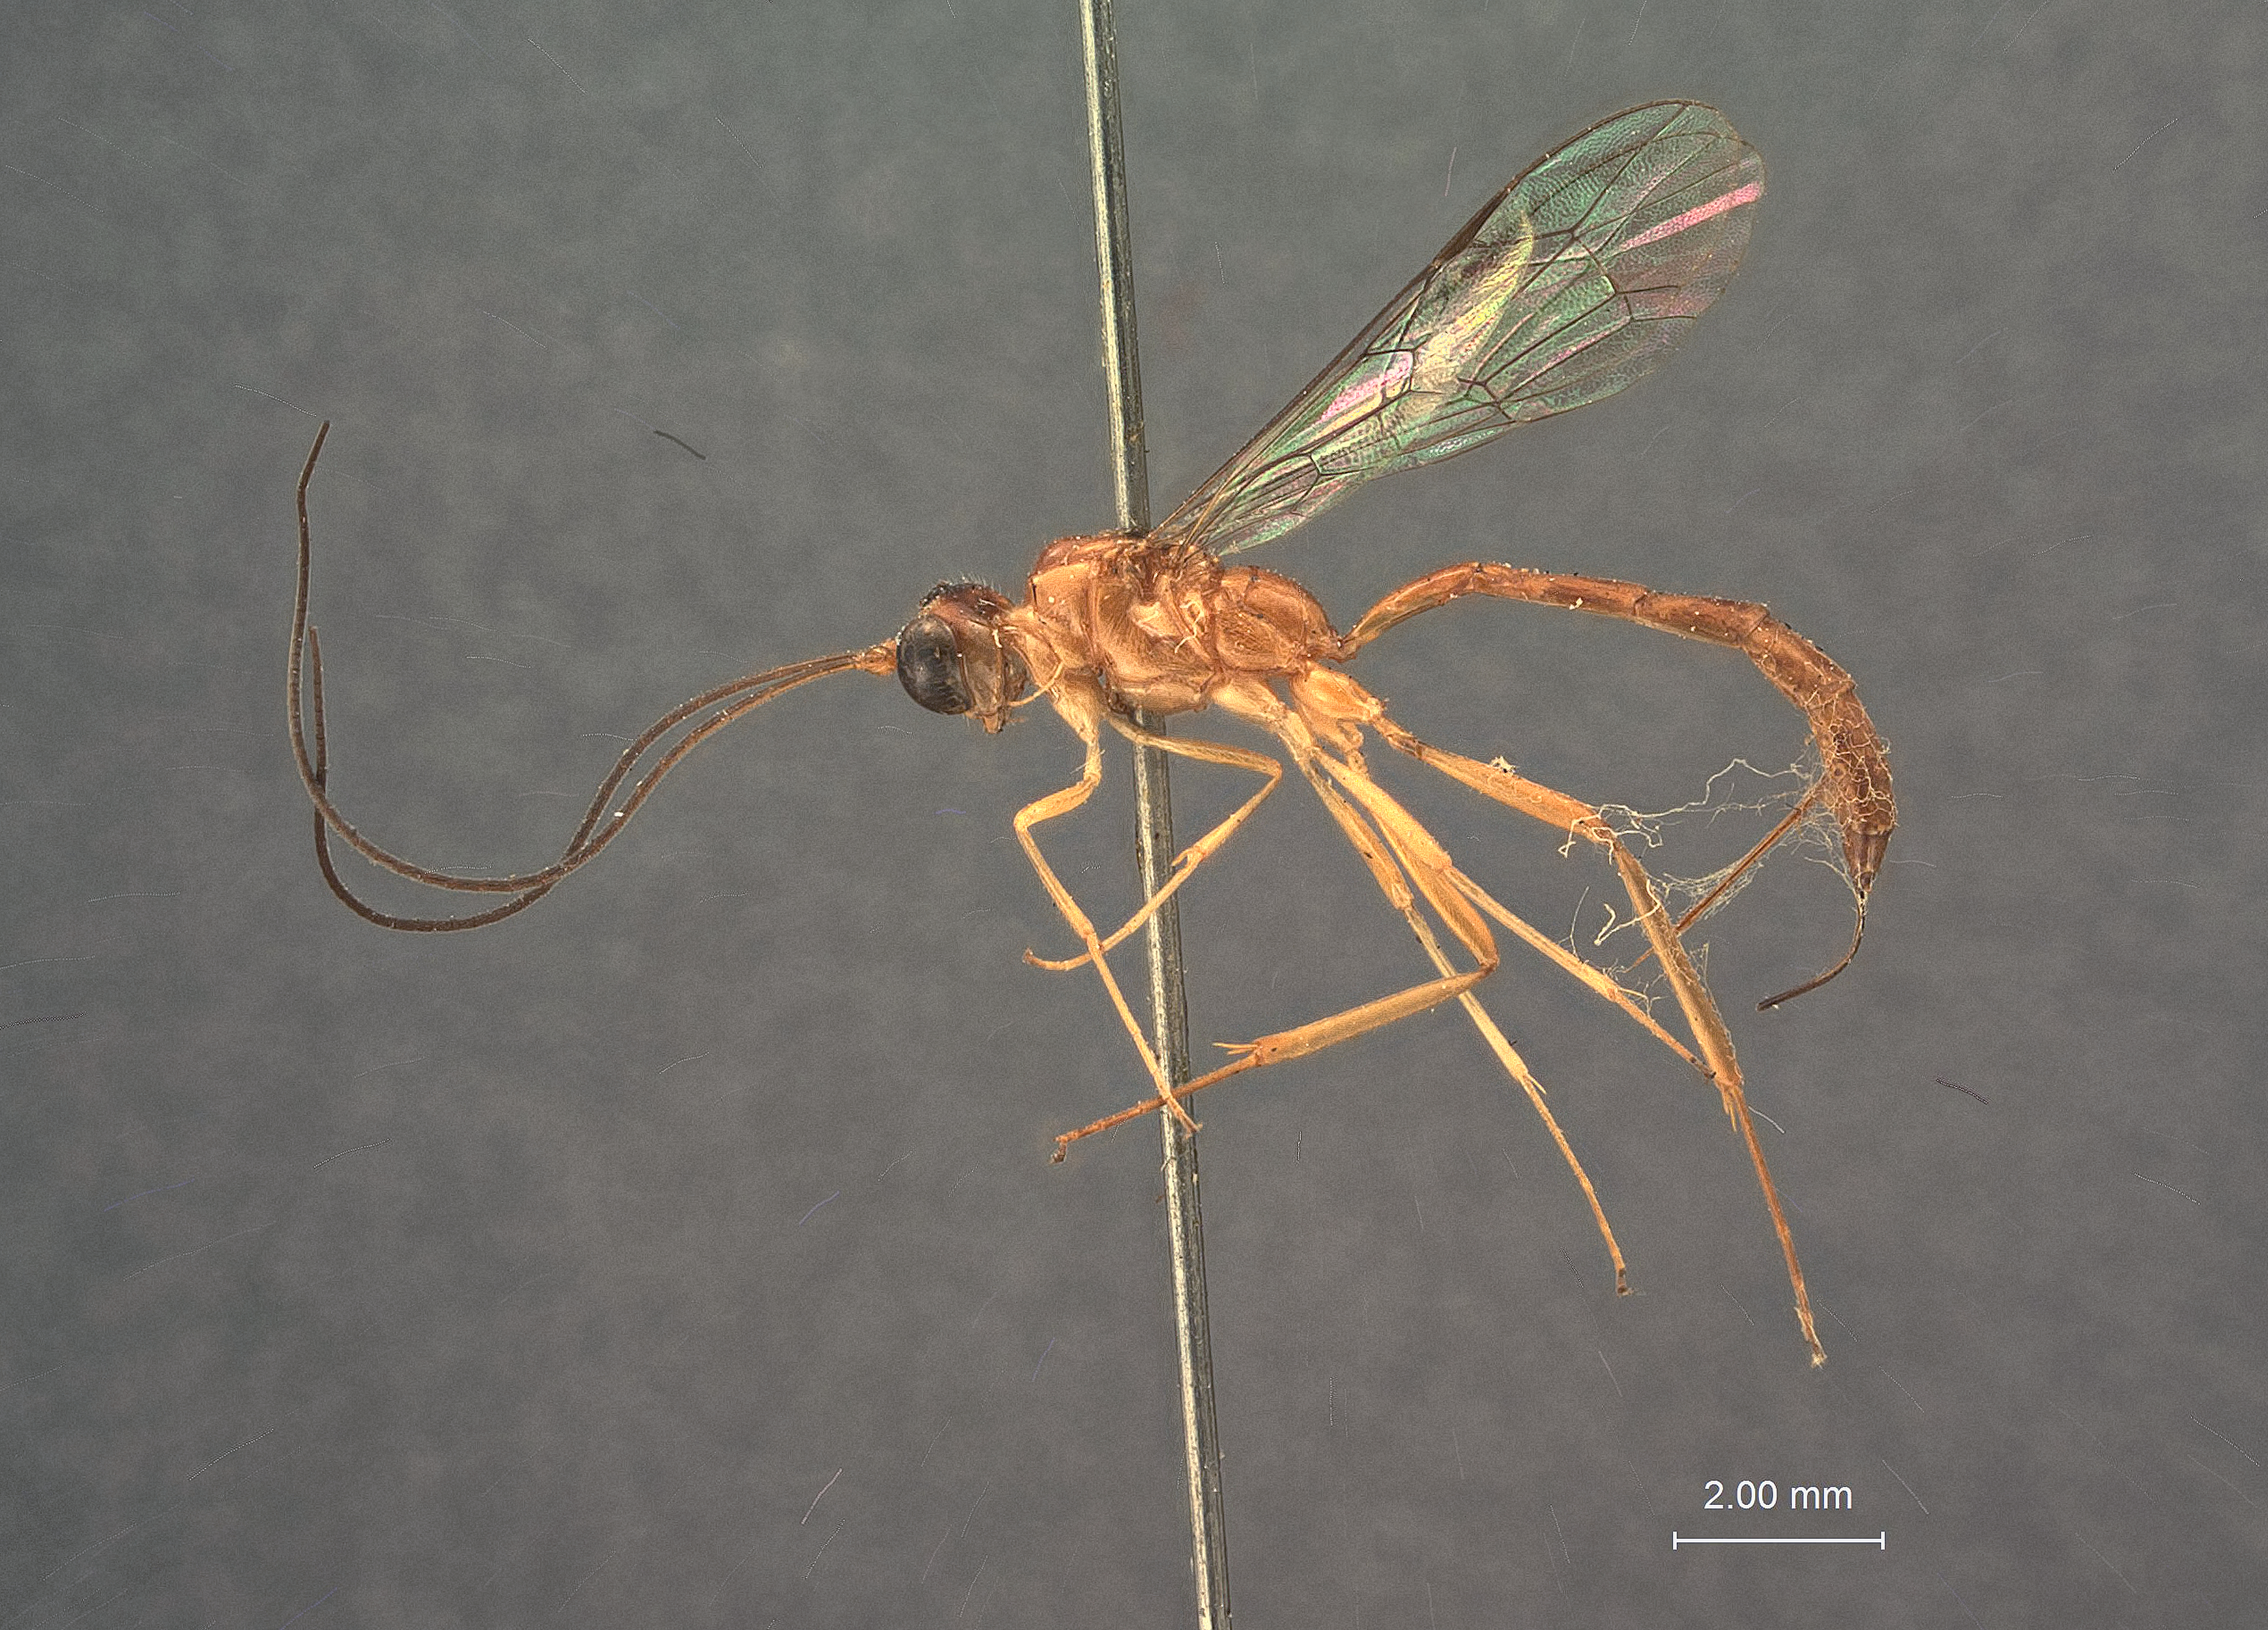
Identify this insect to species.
Earrana malayensis
